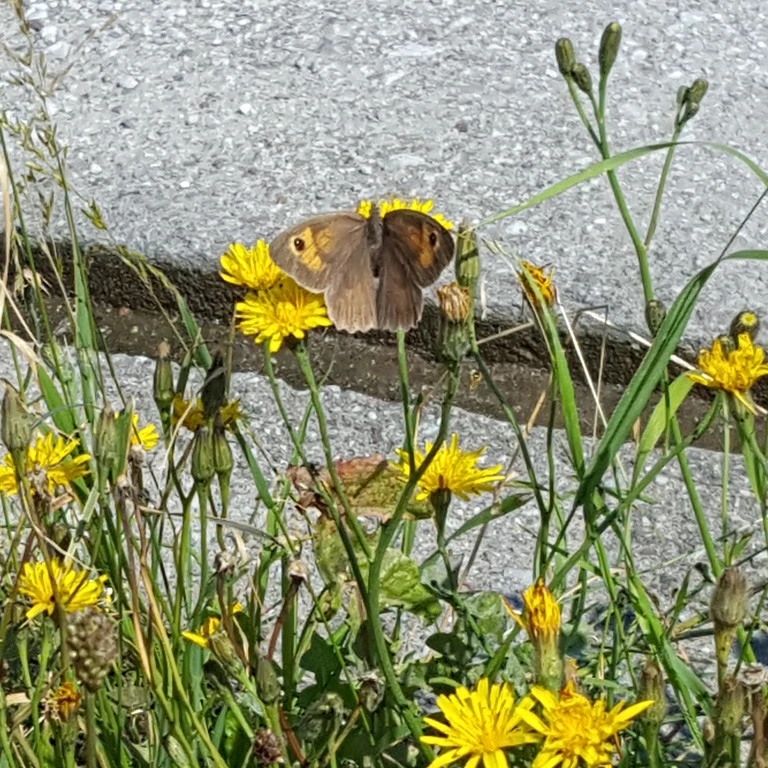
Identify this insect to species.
Maniola jurtina
